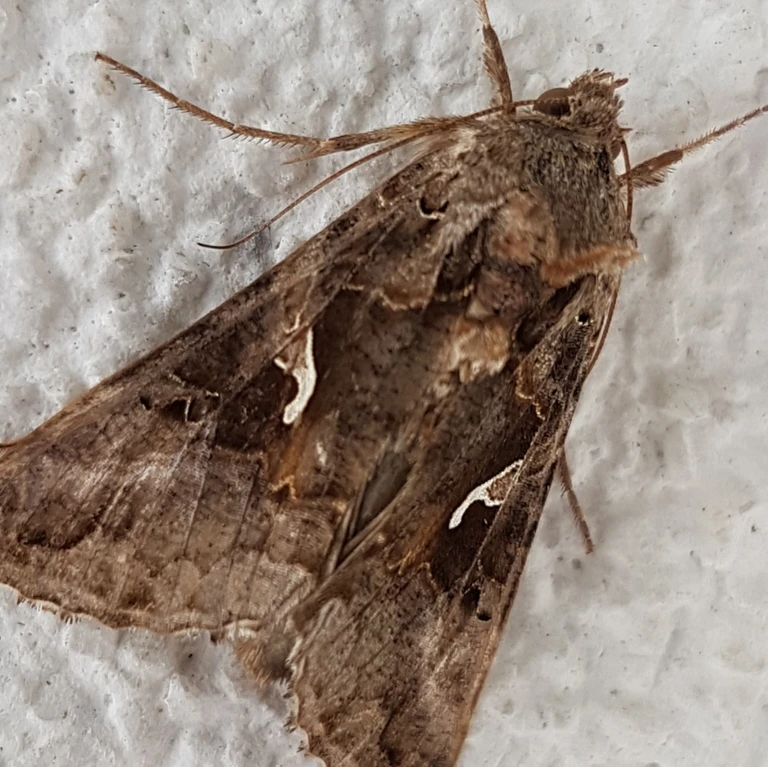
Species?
Autographa gamma
